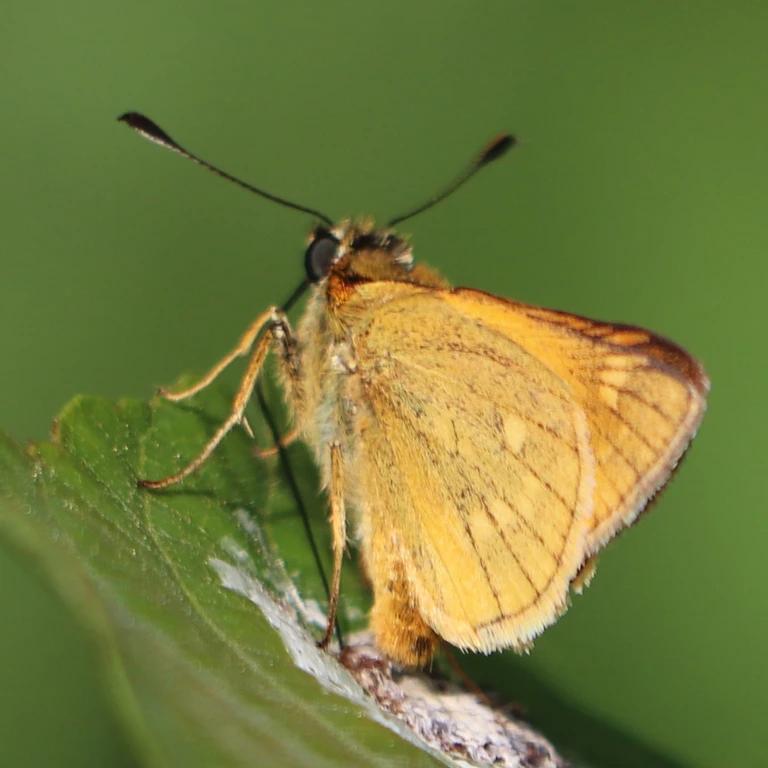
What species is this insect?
Ochlodes sylvanus (also Ochlodes venata)
